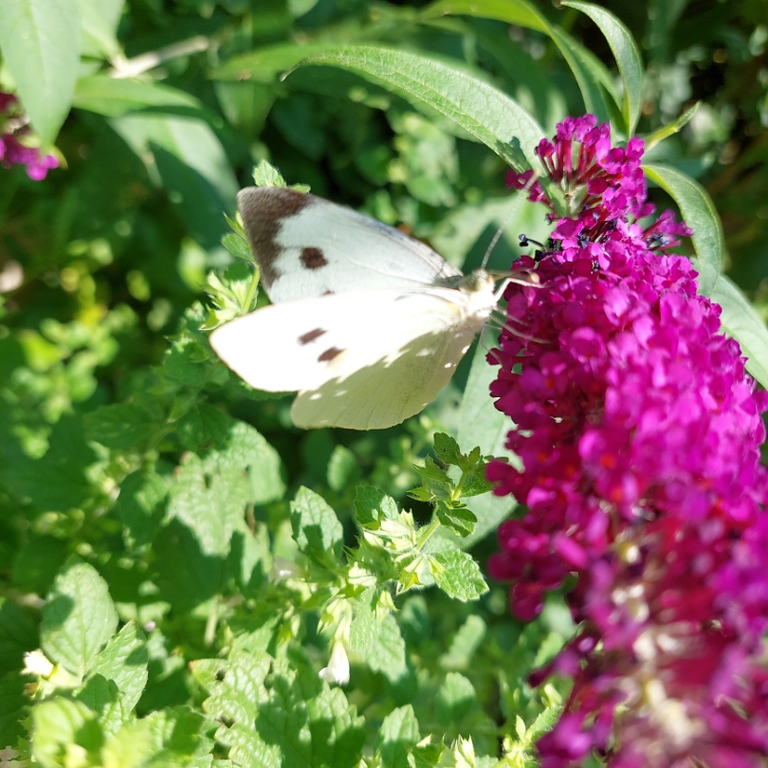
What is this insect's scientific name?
Pieris brassicae
